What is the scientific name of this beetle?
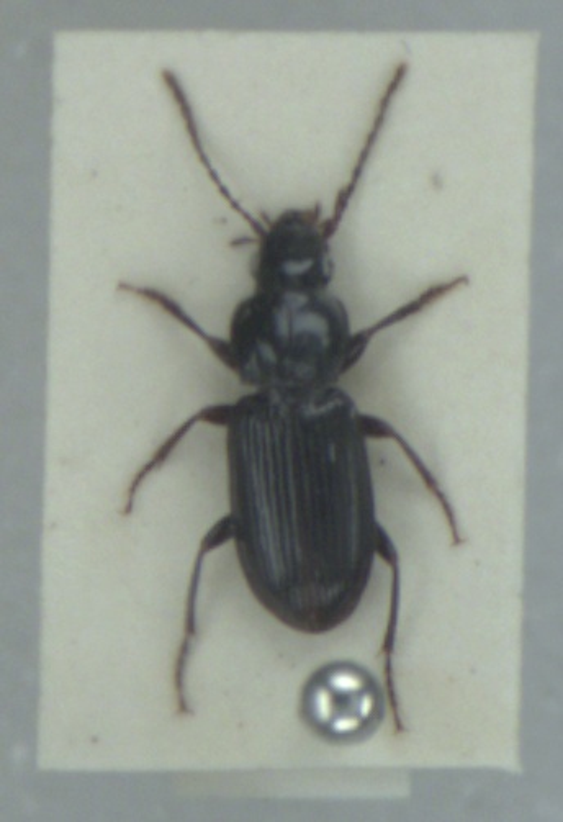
Pterostichus minor
